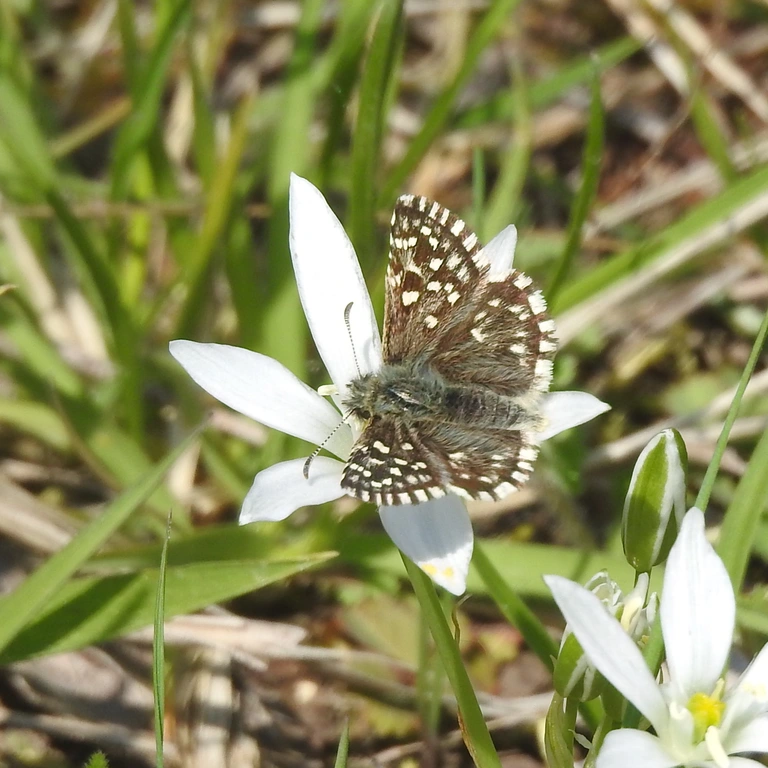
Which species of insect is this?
Pyrgus malvae
